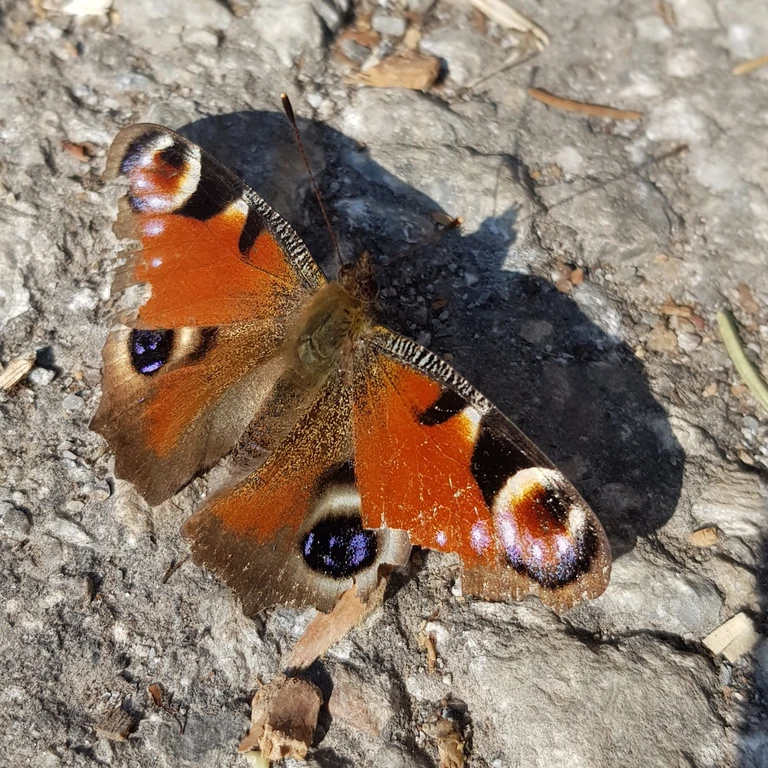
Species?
Aglais io
